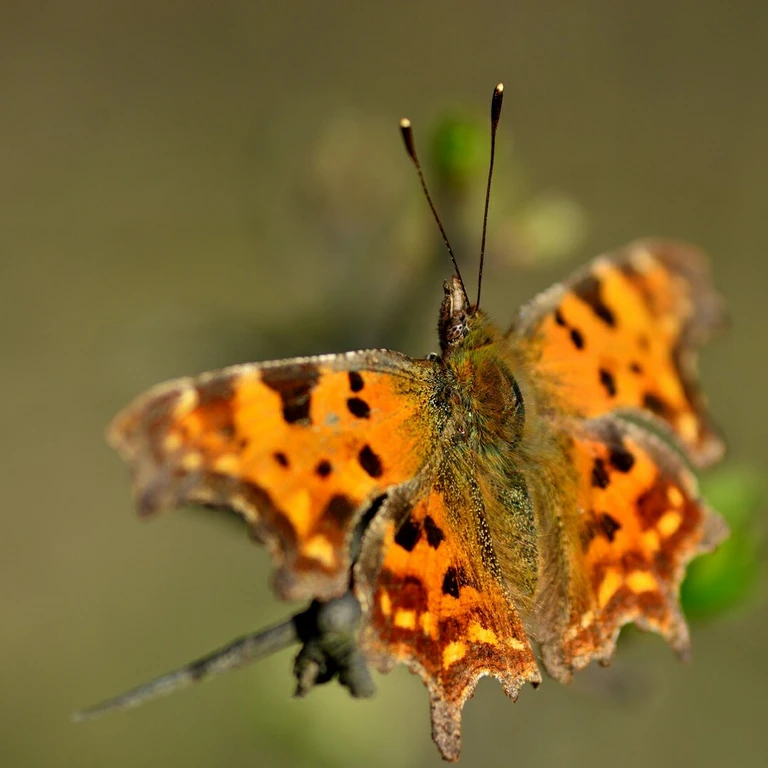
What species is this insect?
Polygonia c-album
